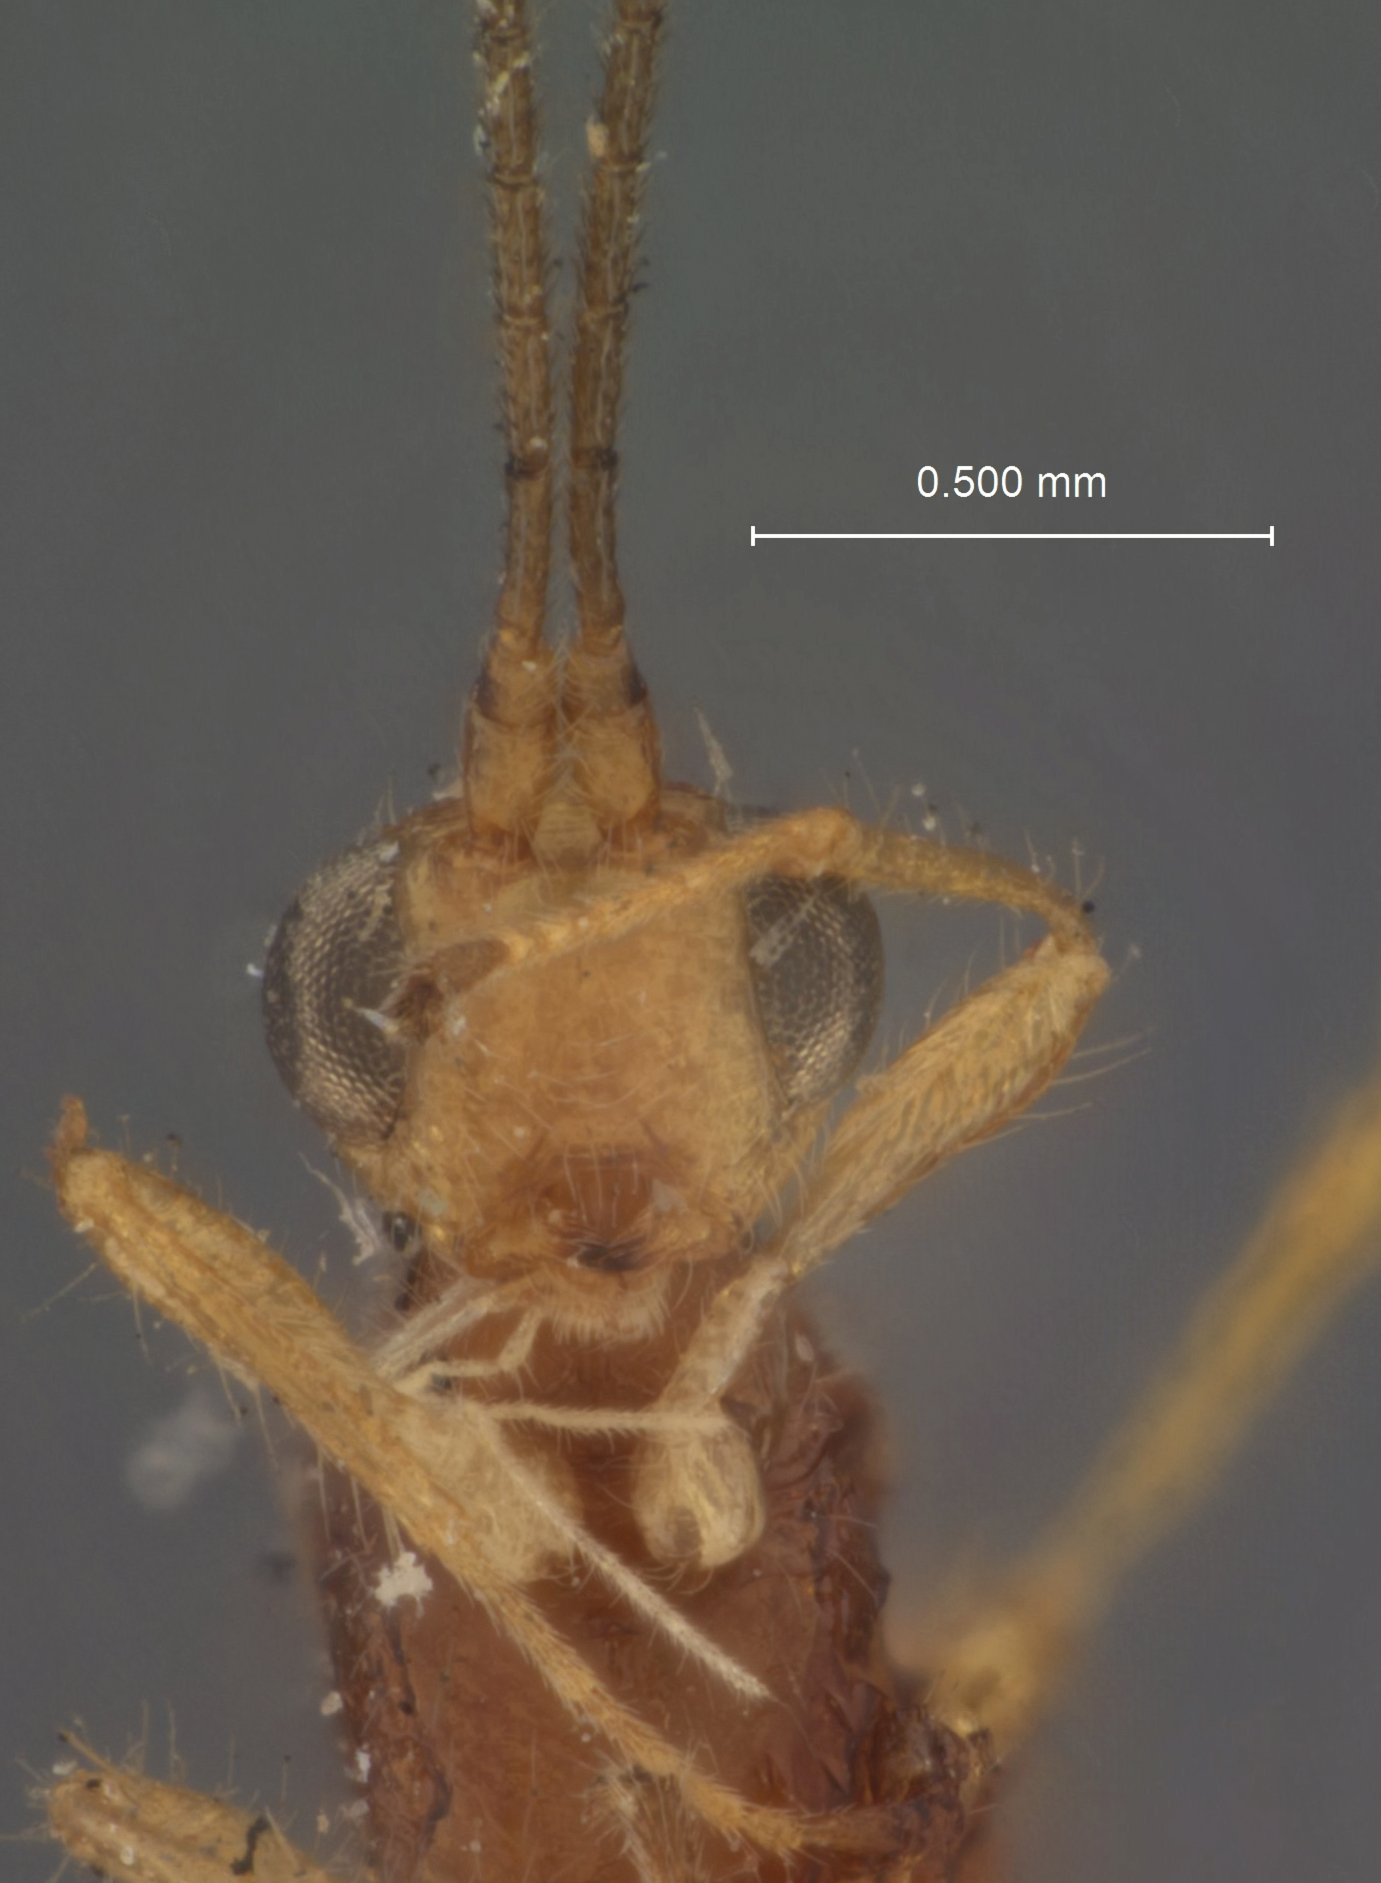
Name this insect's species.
Spathius lucullus
